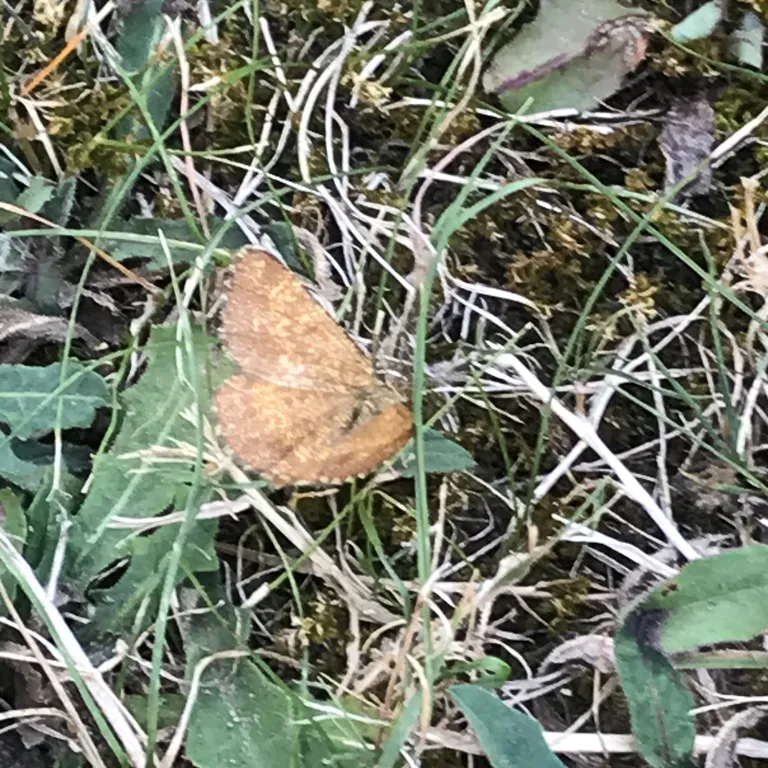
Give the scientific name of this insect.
Ematurga atomaria
